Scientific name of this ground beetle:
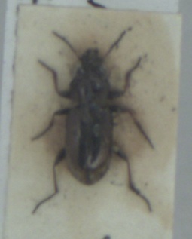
Notiophilus biguttatus
